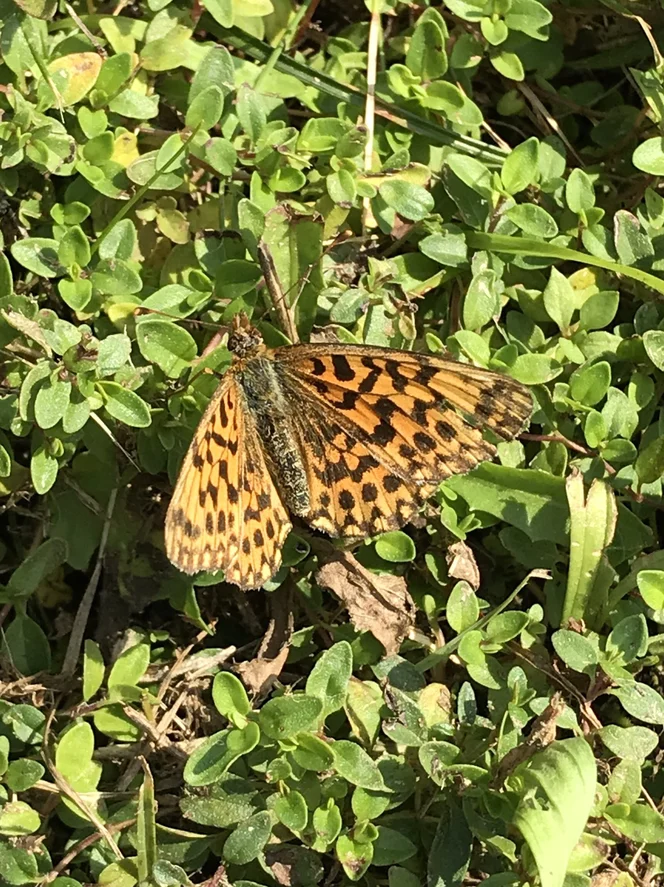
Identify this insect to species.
Boloria dia
